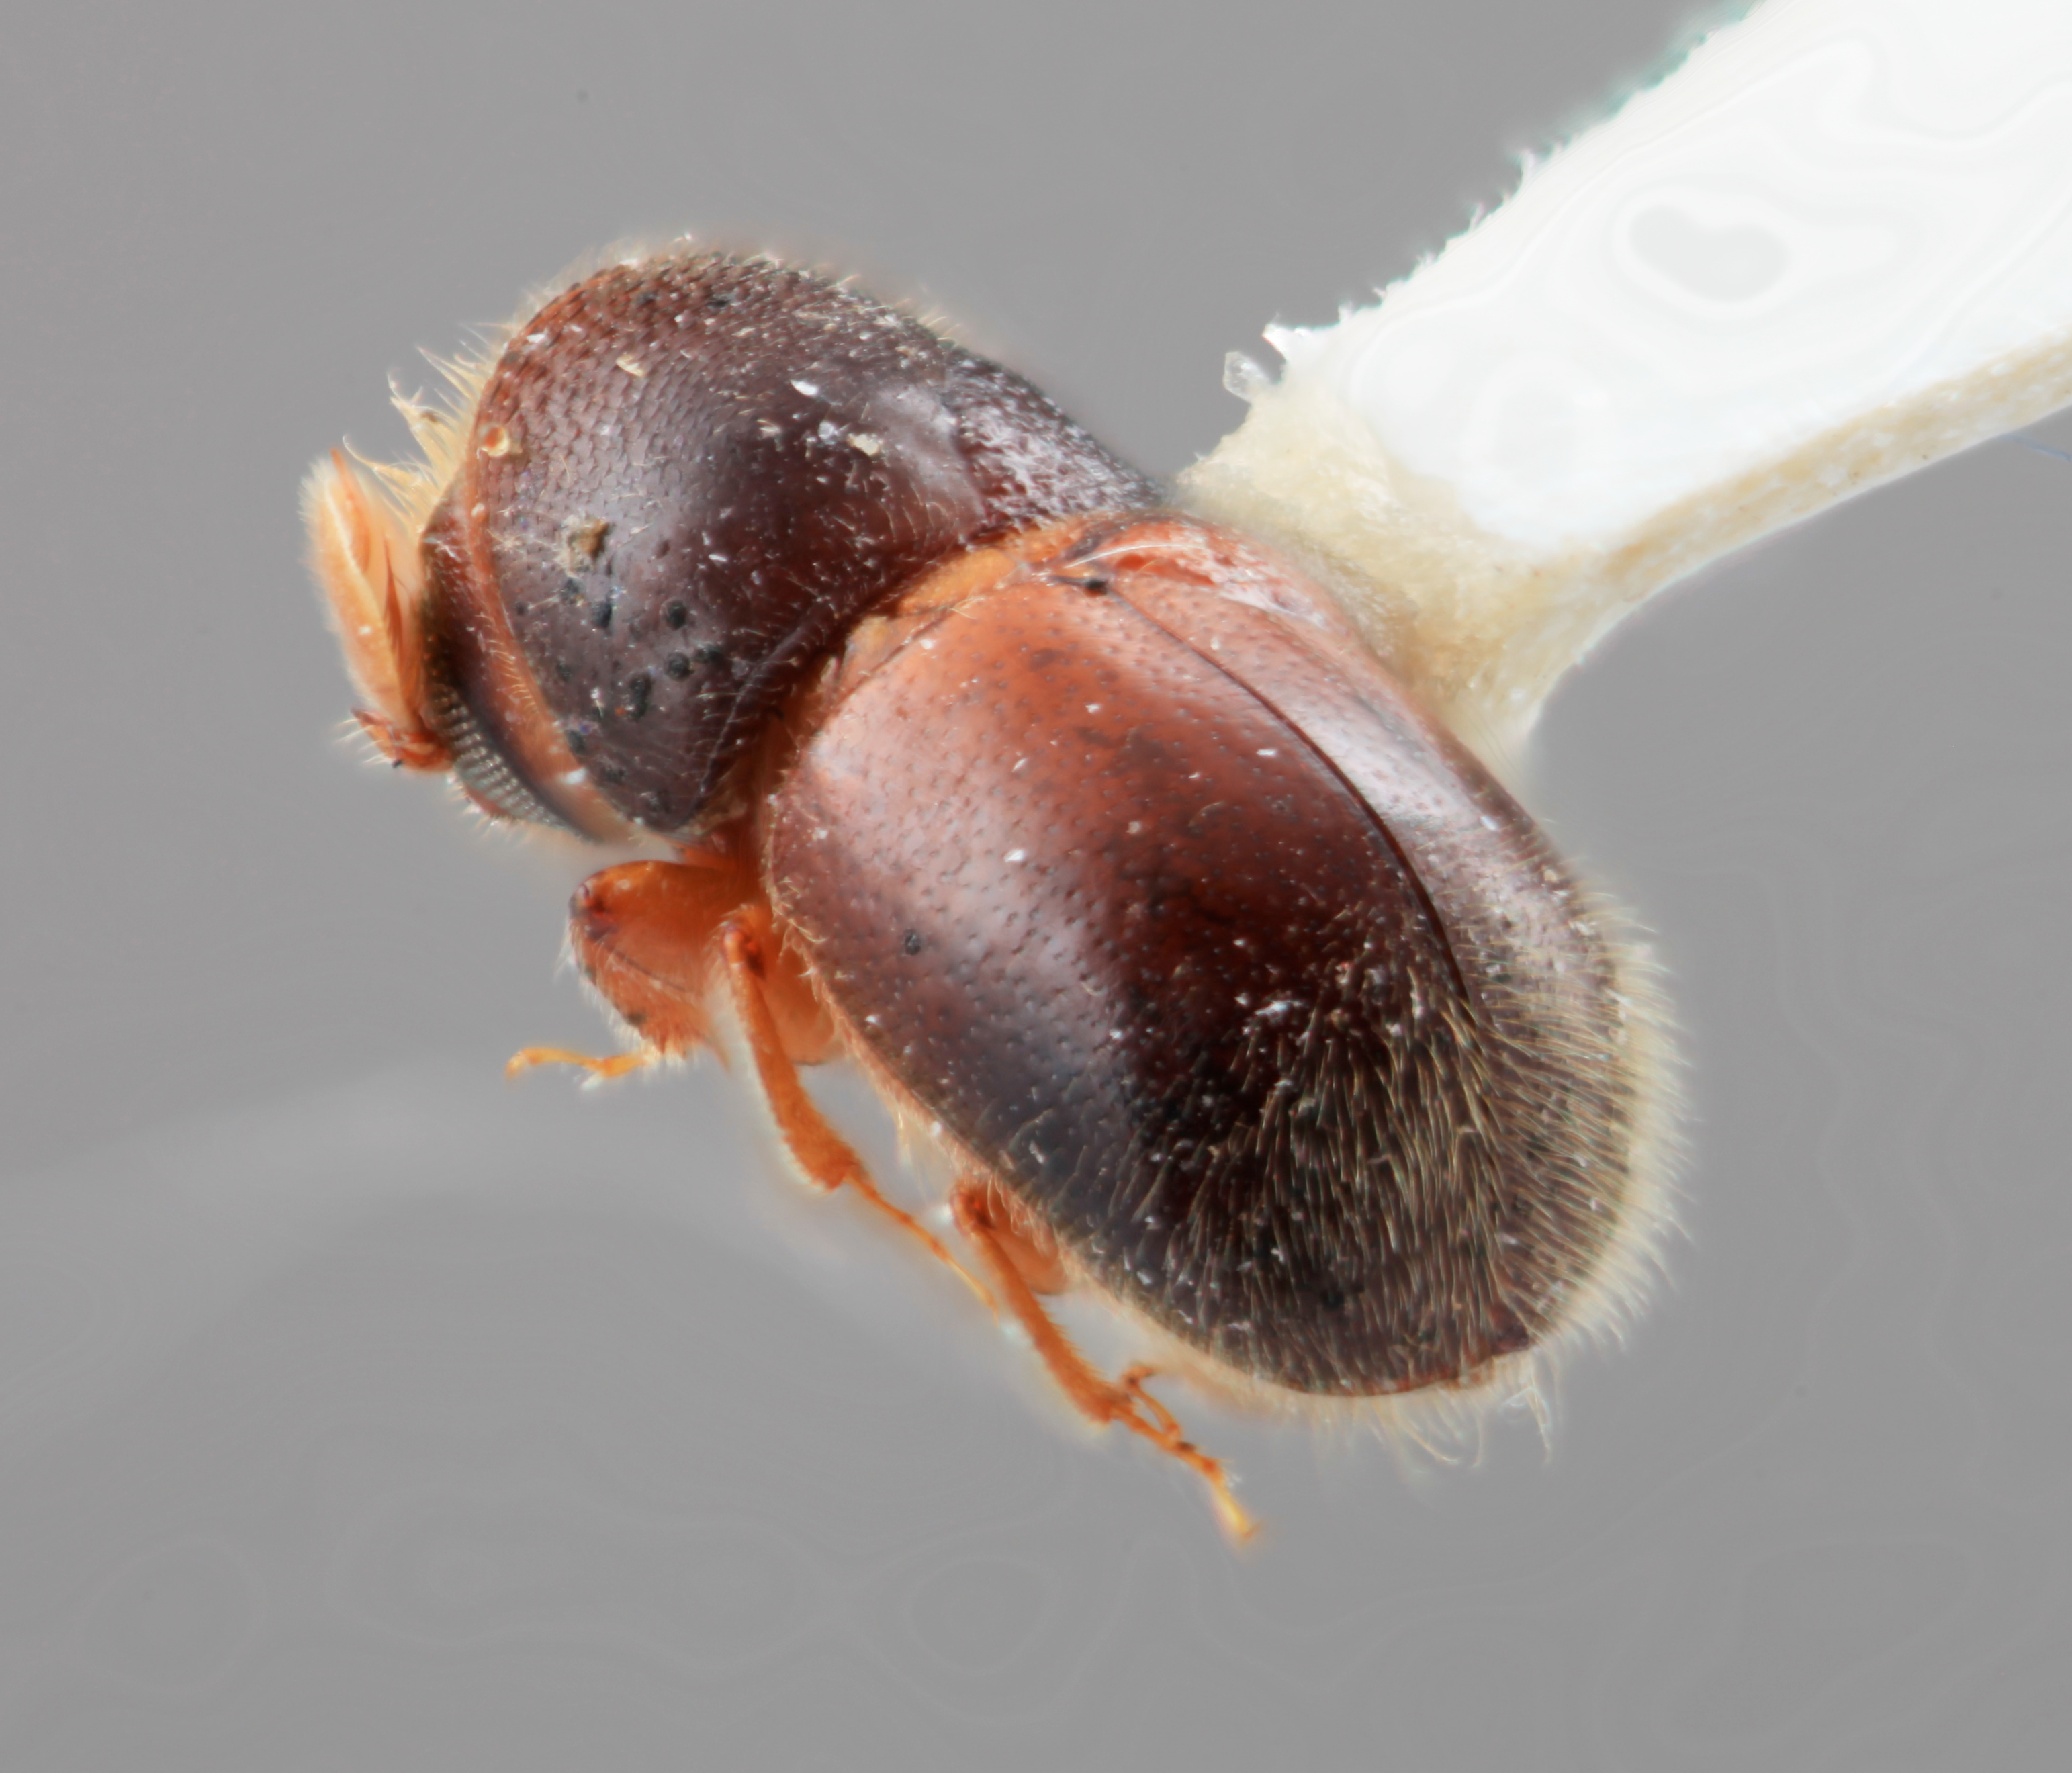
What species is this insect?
Corthylus comosus
